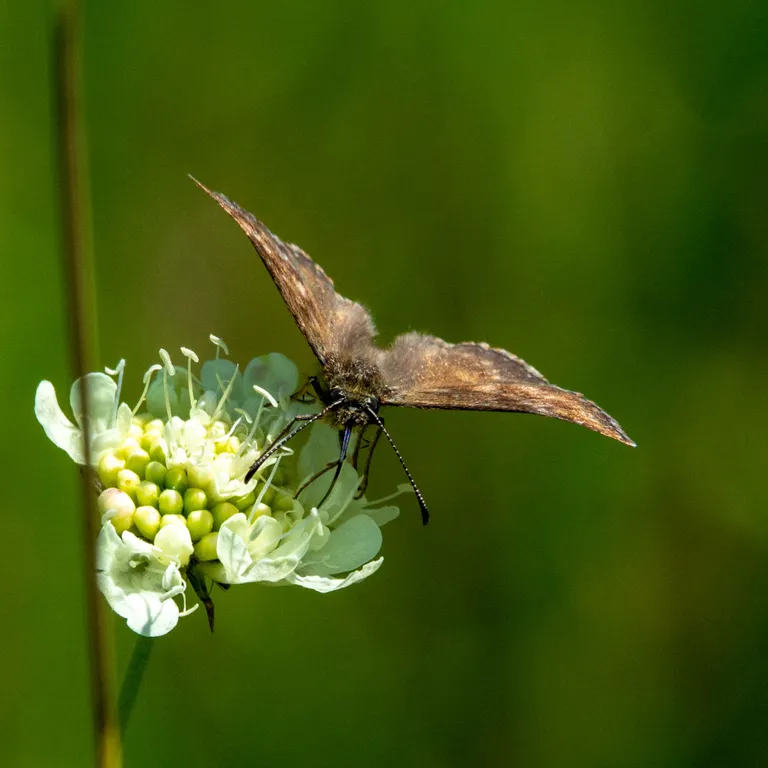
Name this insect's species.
Erynnis tages
